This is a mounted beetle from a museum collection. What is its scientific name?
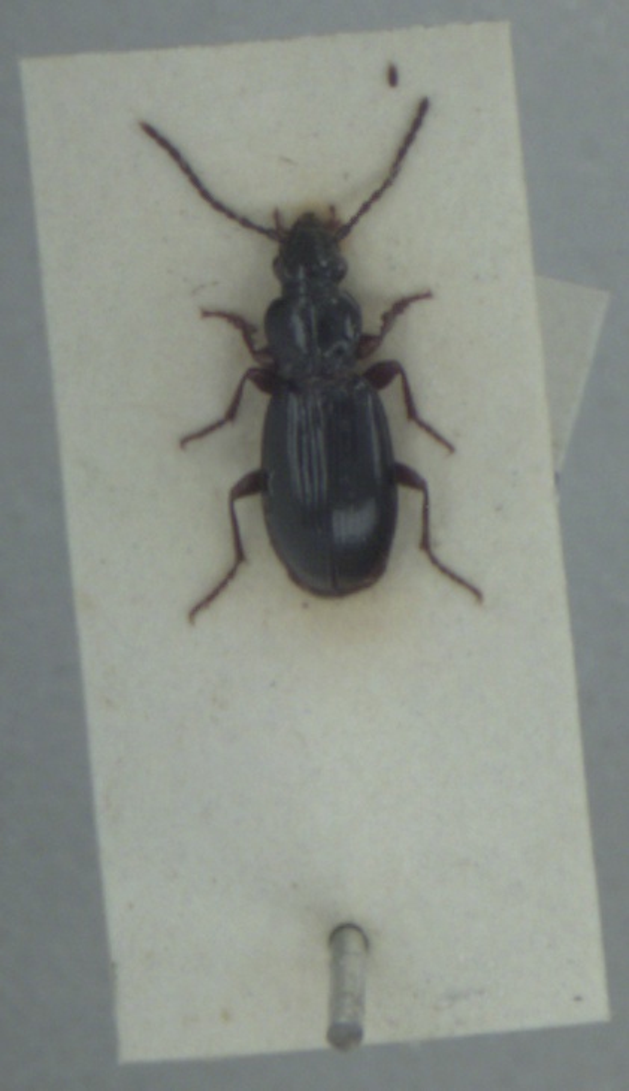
Patrobus assimilis
